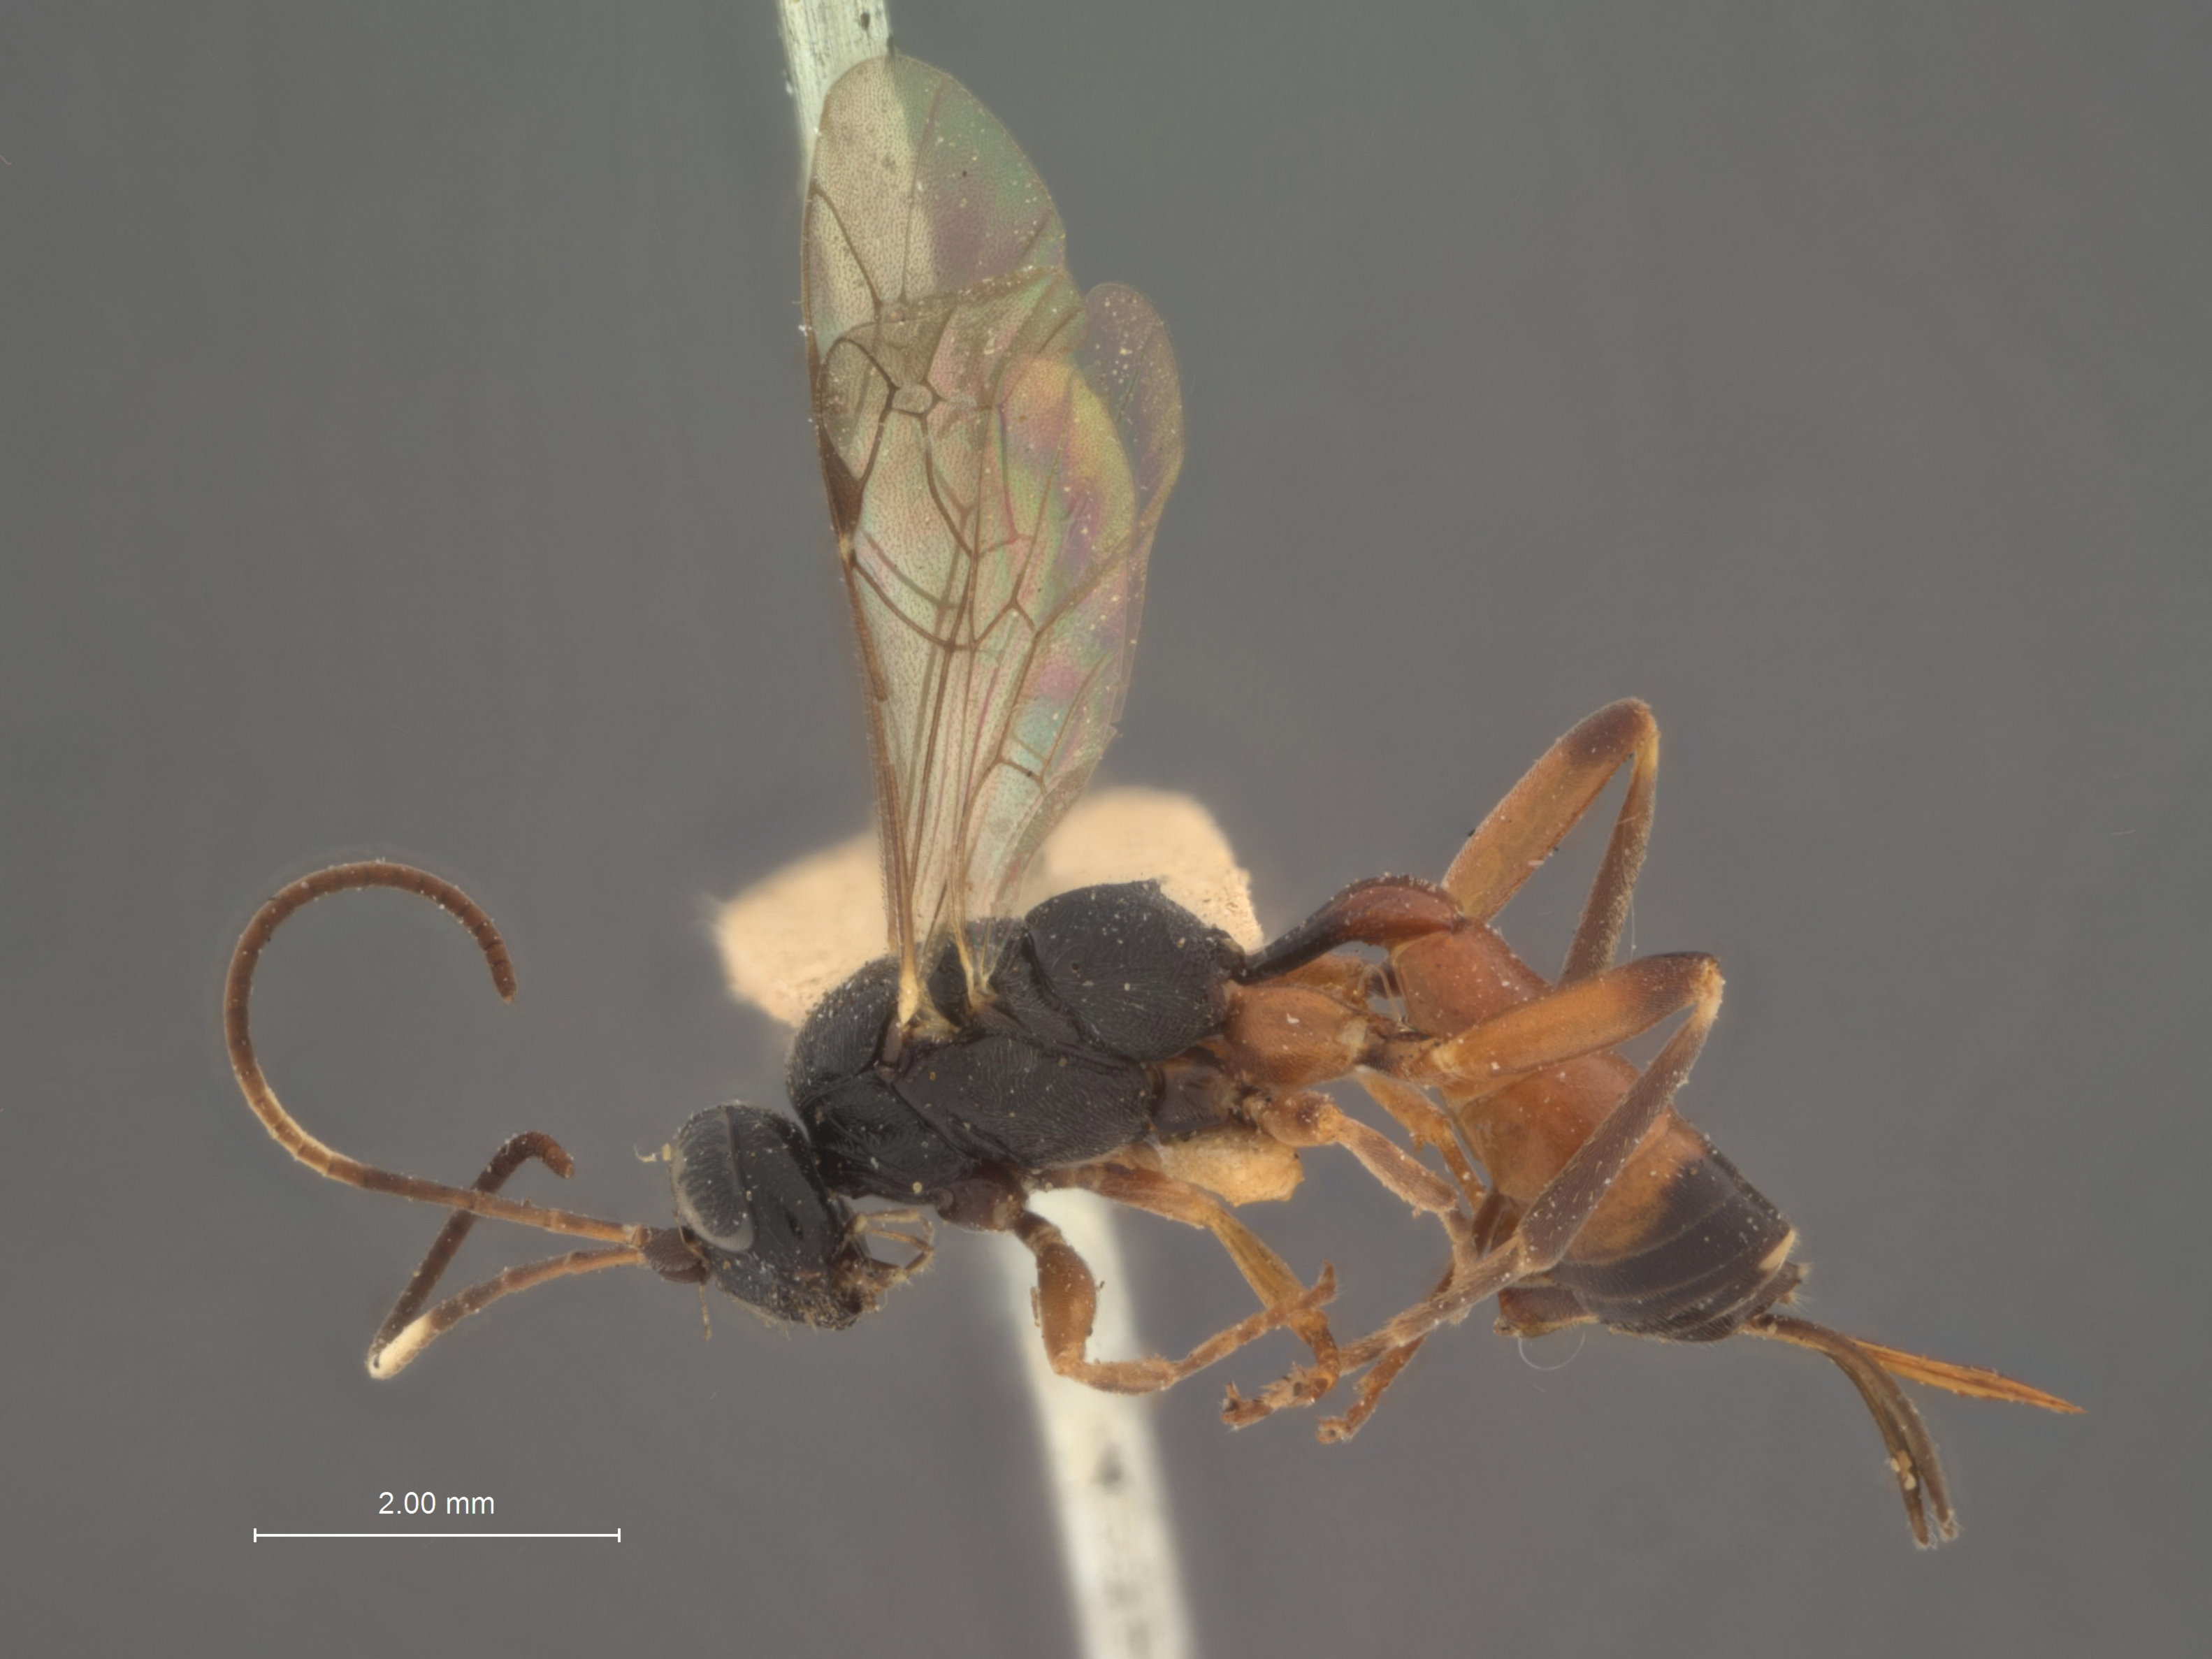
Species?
Spilocryptus cimbicivorus
